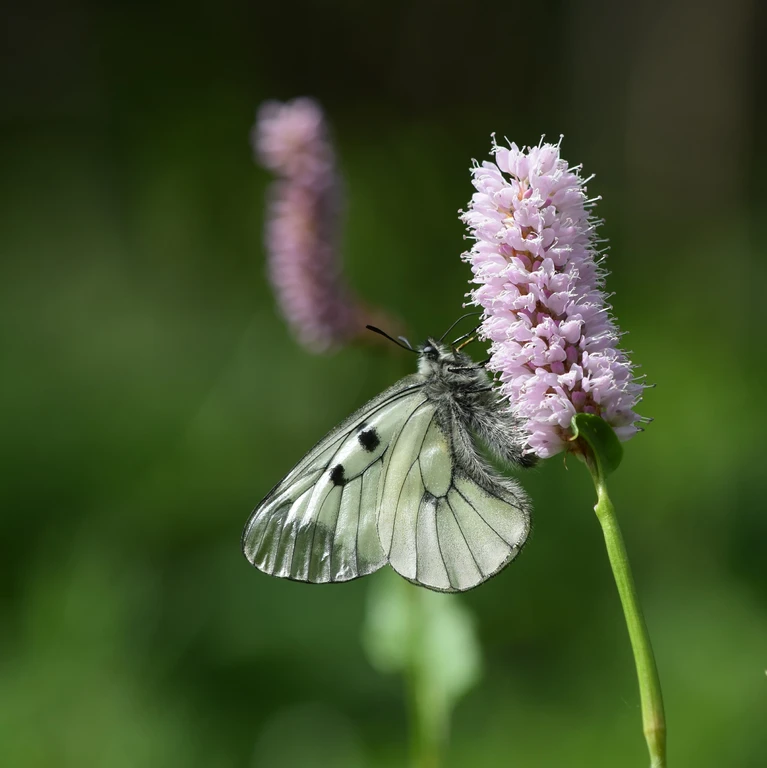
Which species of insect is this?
Parnassius mnemosyne
